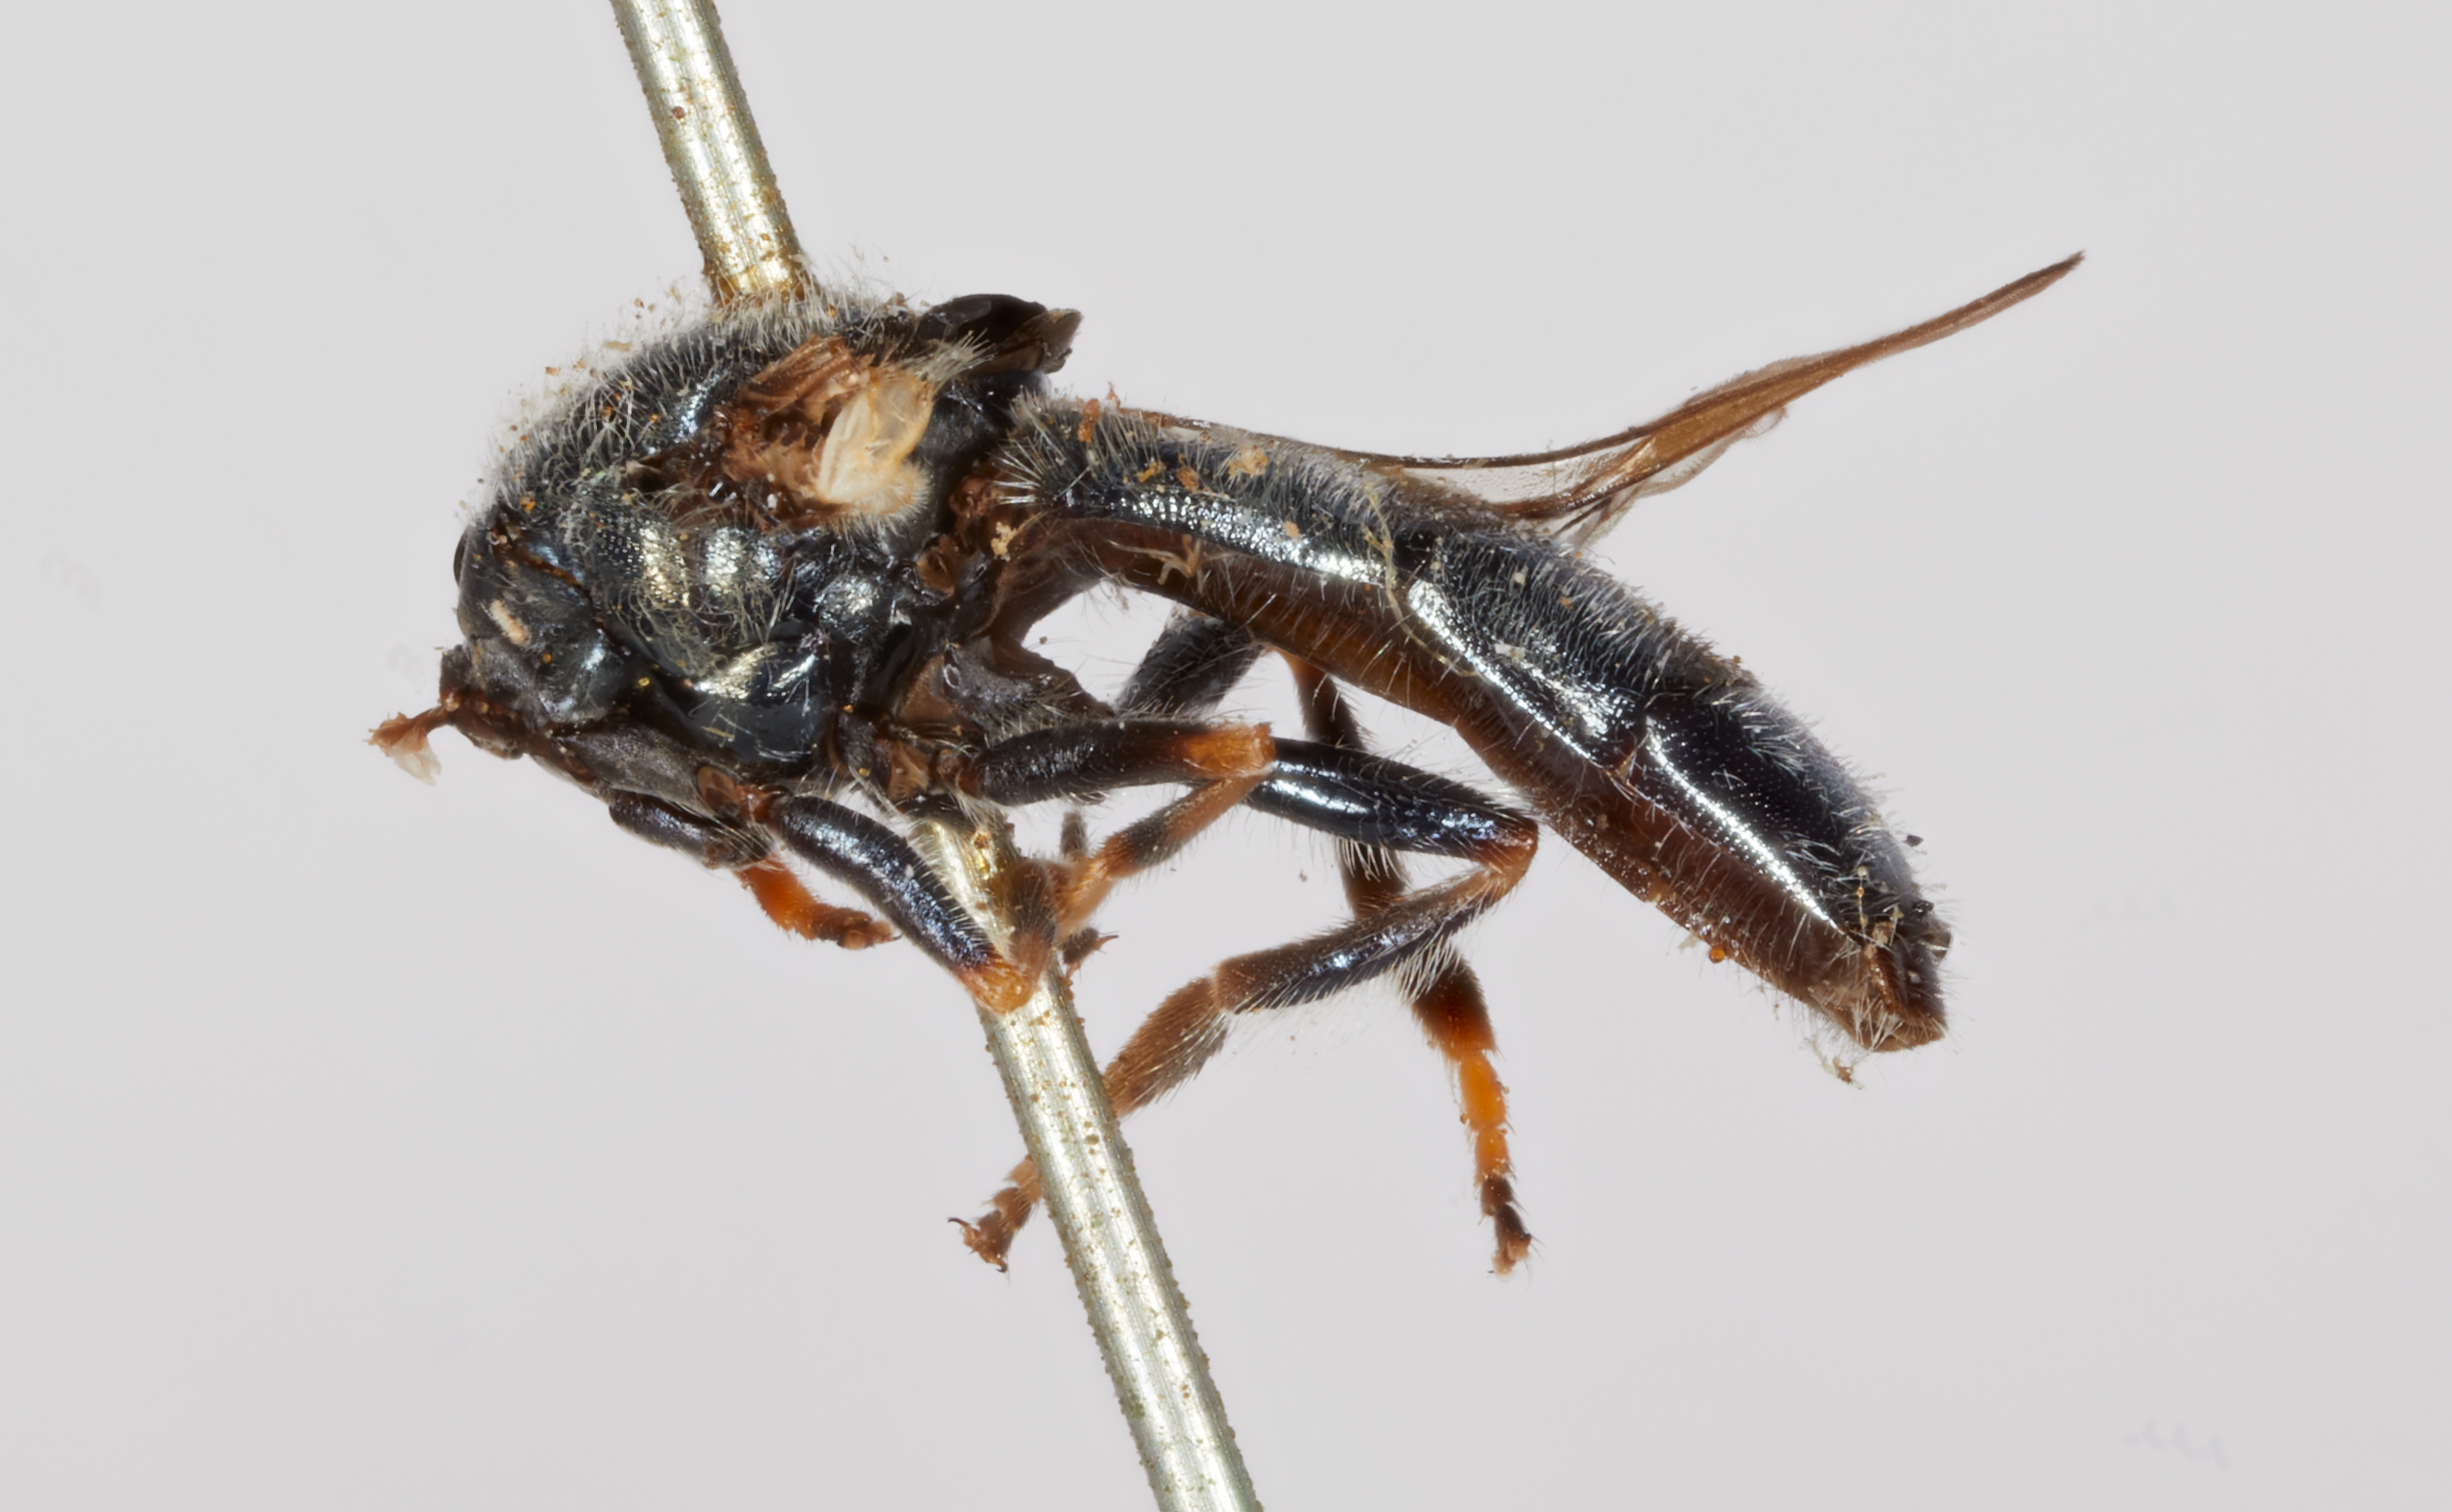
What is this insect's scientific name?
Pipiza pulchella
